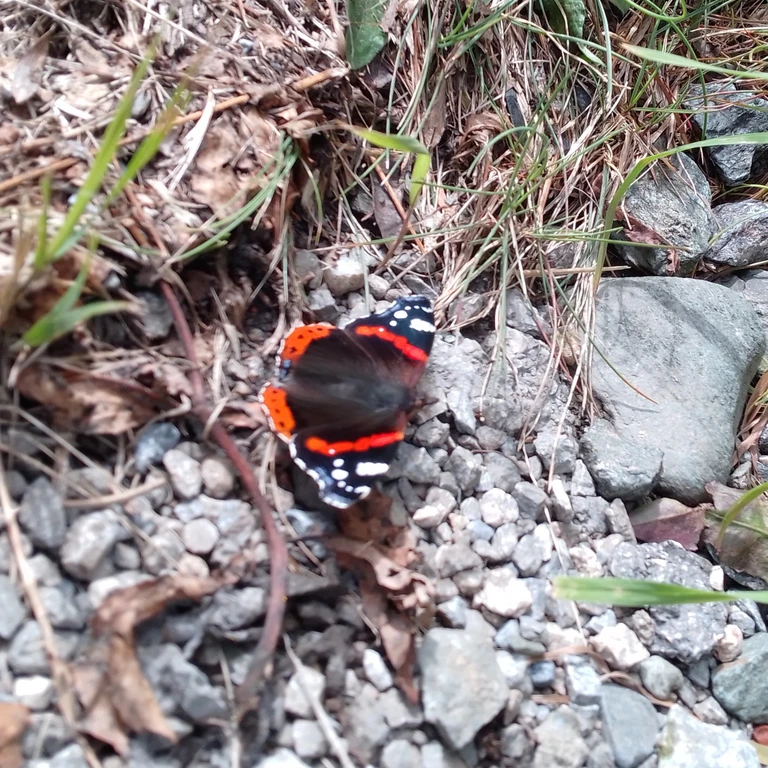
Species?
Vanessa atalanta
